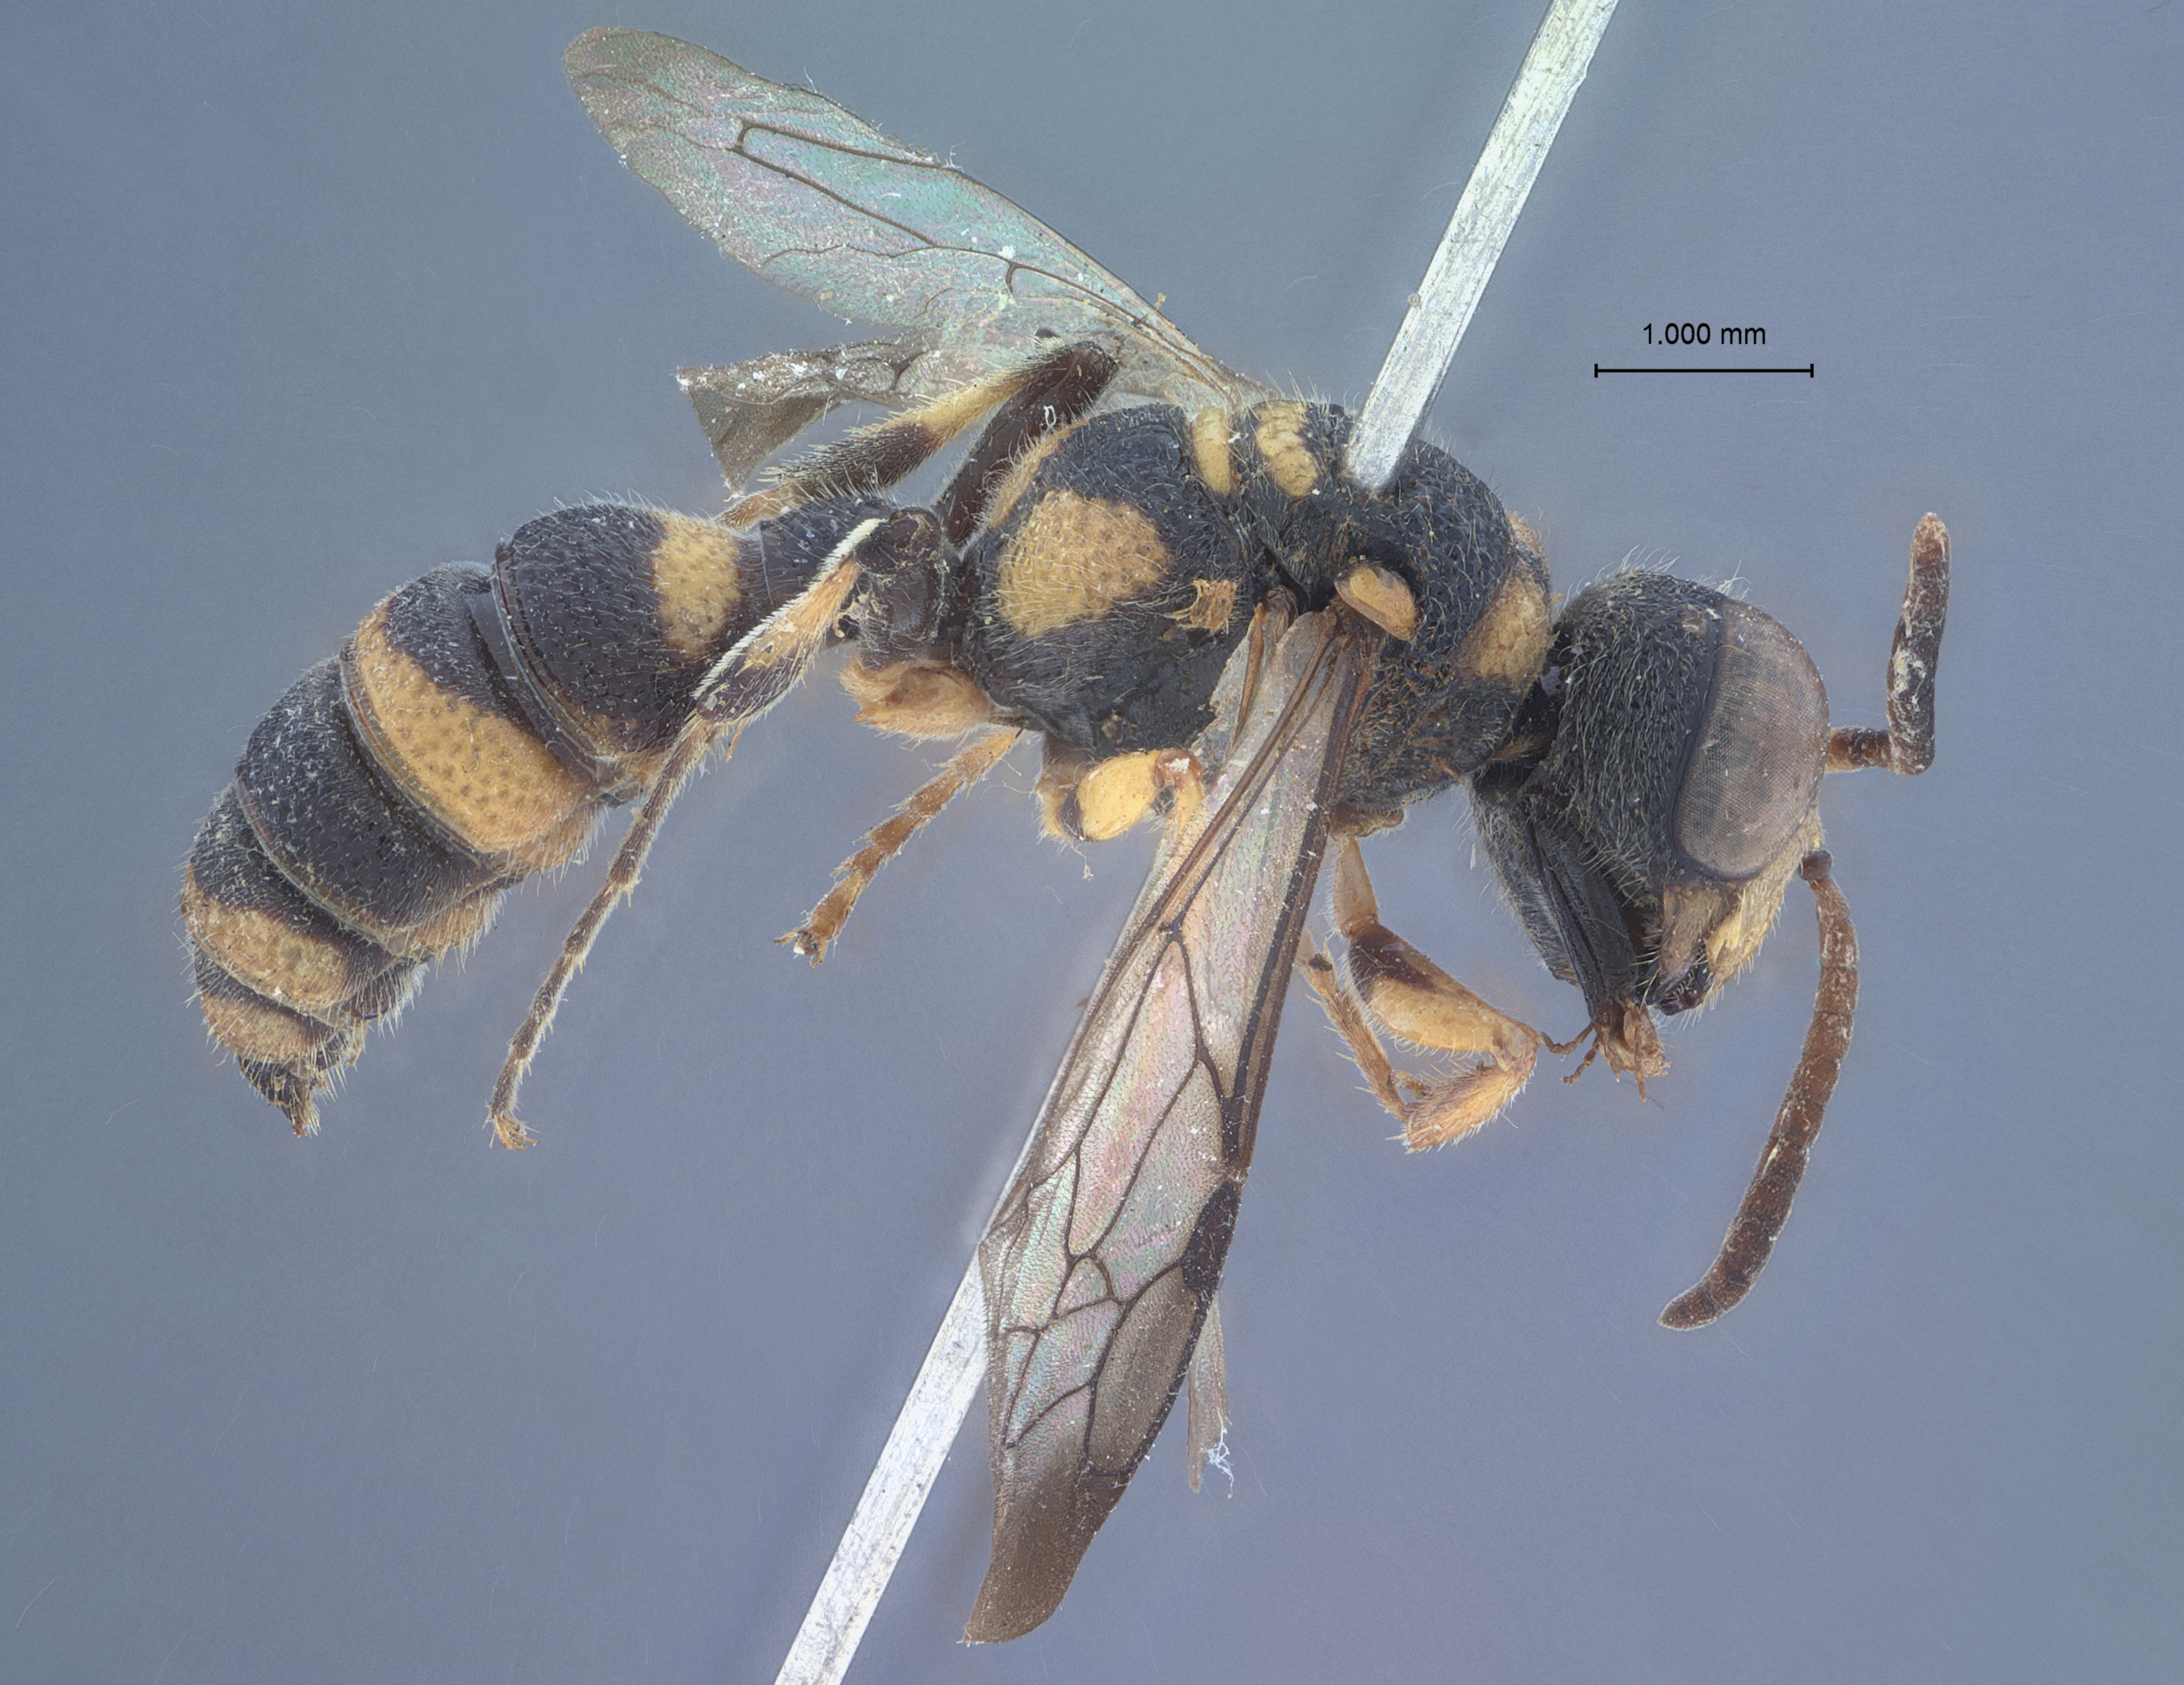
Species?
Cerceris formosicola
